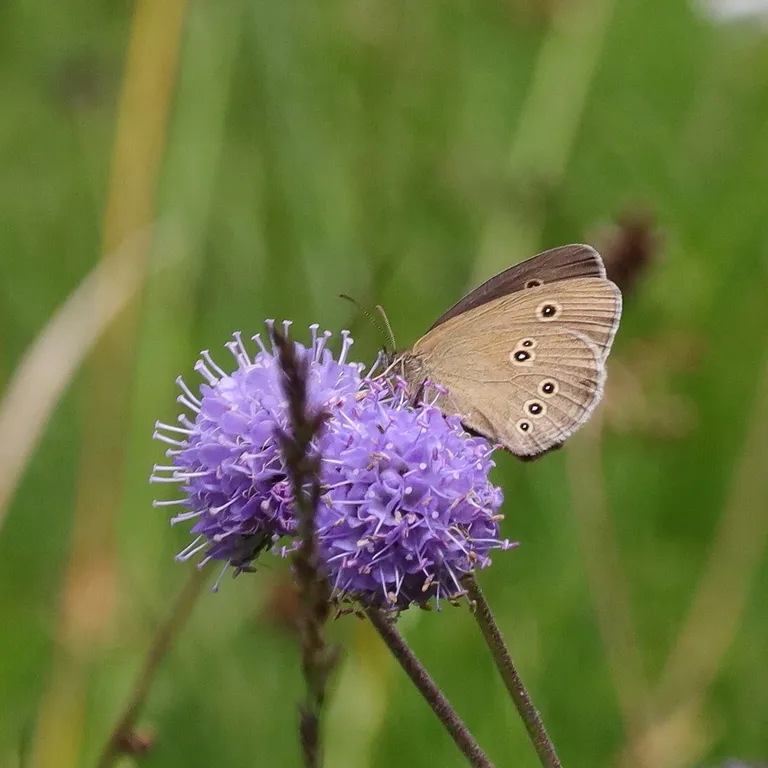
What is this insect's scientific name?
Aphantopus hyperantus
